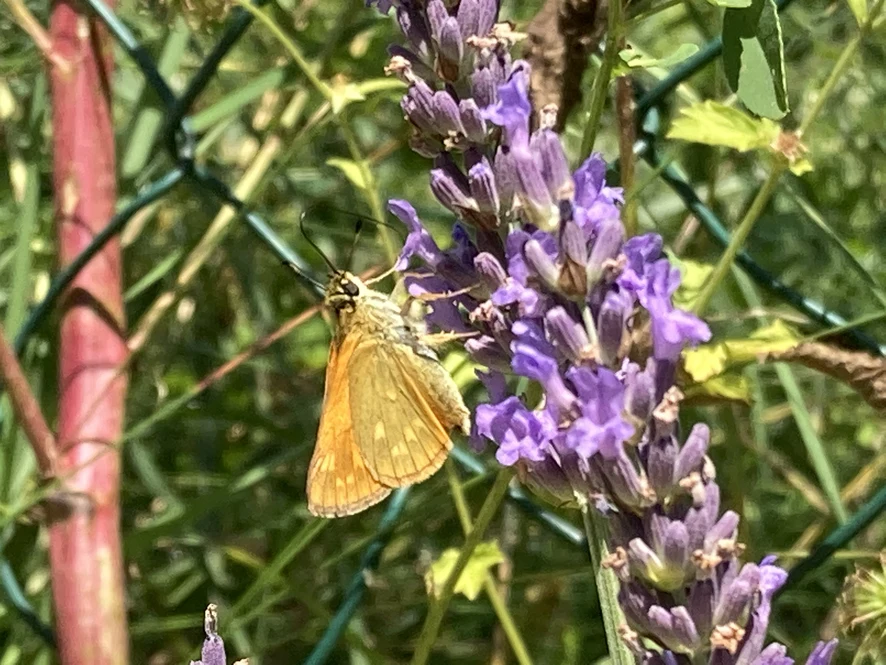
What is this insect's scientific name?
Ochlodes sylvanus (also Ochlodes venata)
